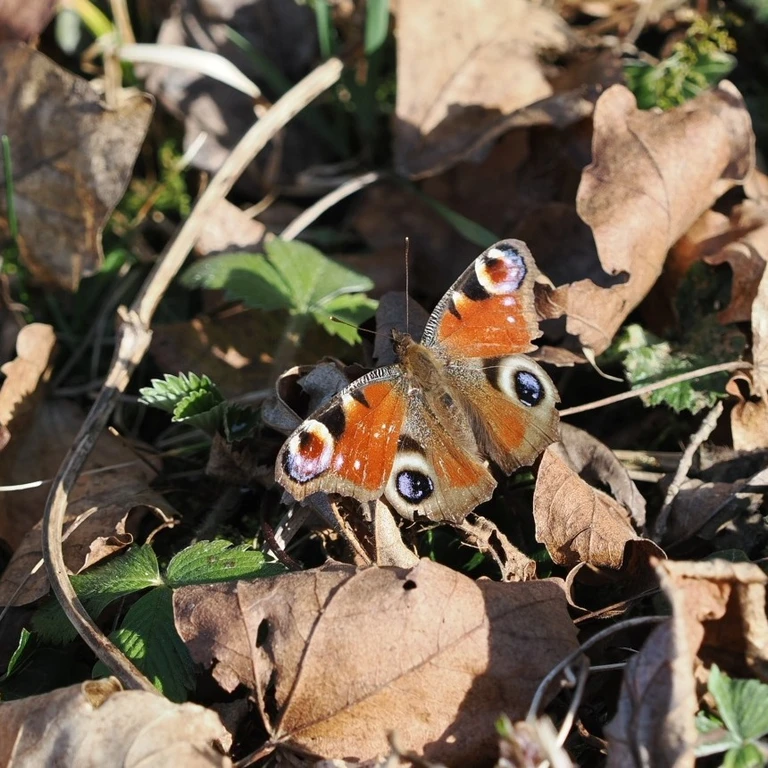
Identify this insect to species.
Aglais io
